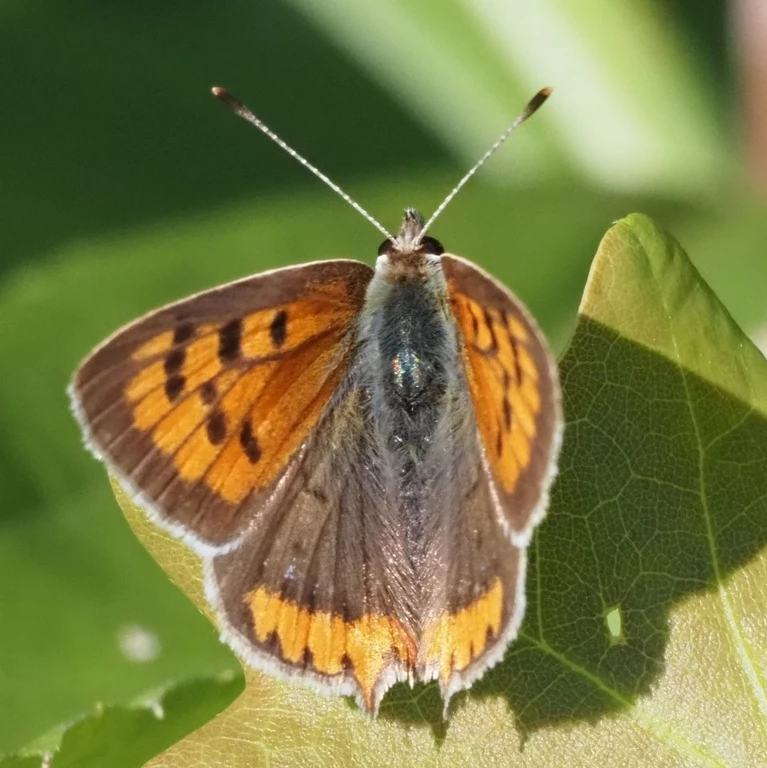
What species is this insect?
Lycaena phlaeas
